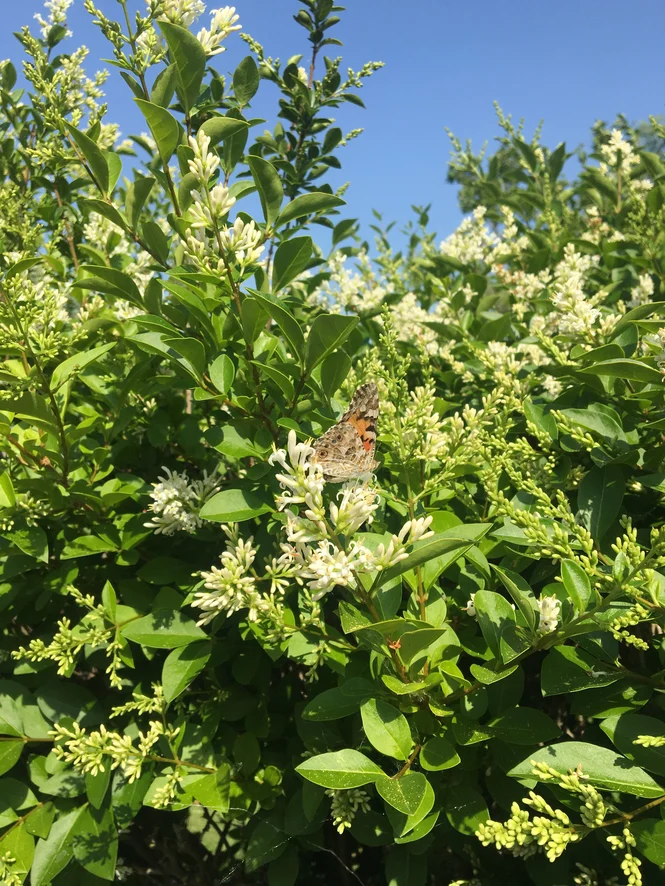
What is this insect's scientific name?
Vanessa cardui
